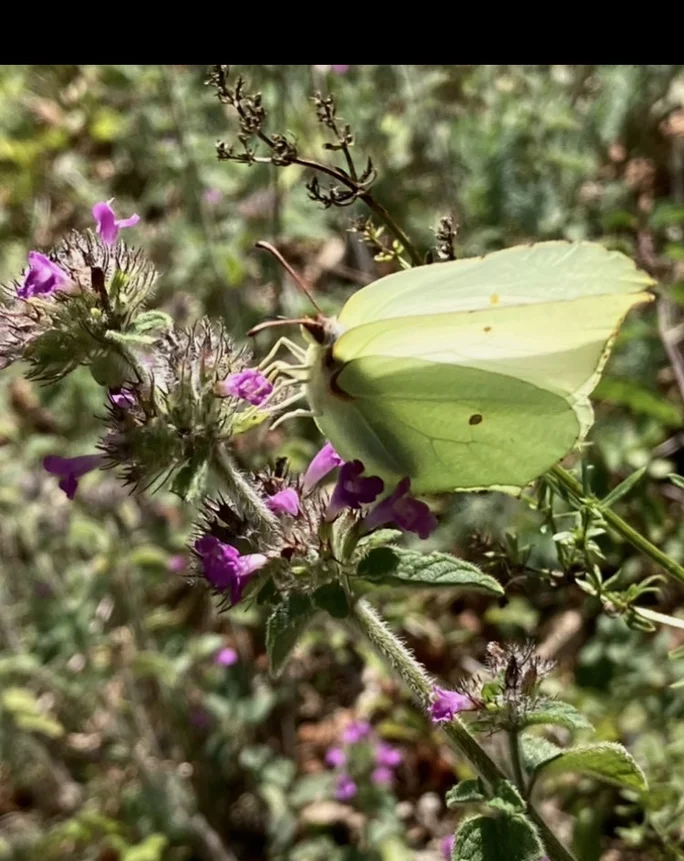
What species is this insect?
Gonepteryx rhamni
